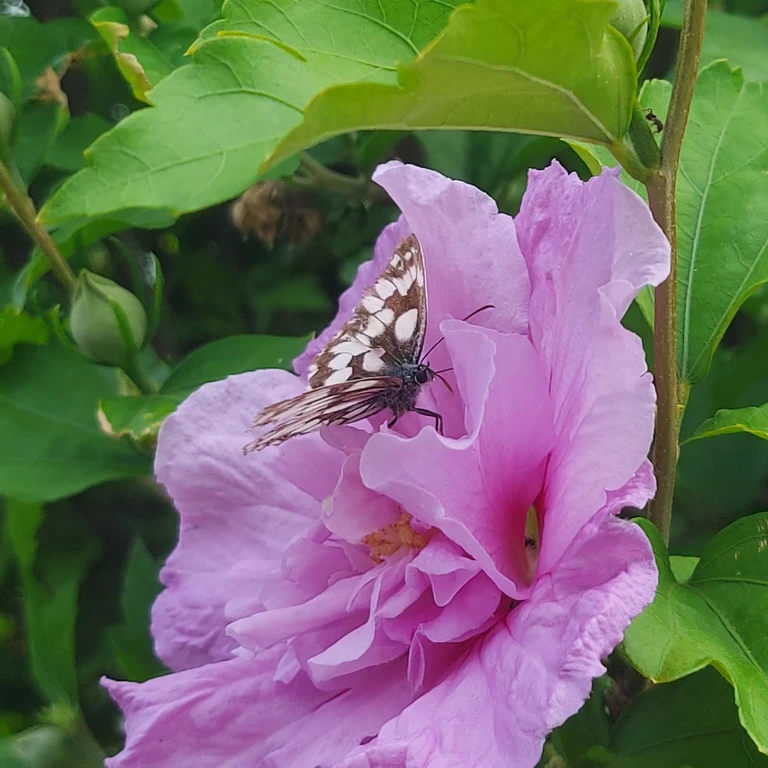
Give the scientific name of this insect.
Melanargia galathea
